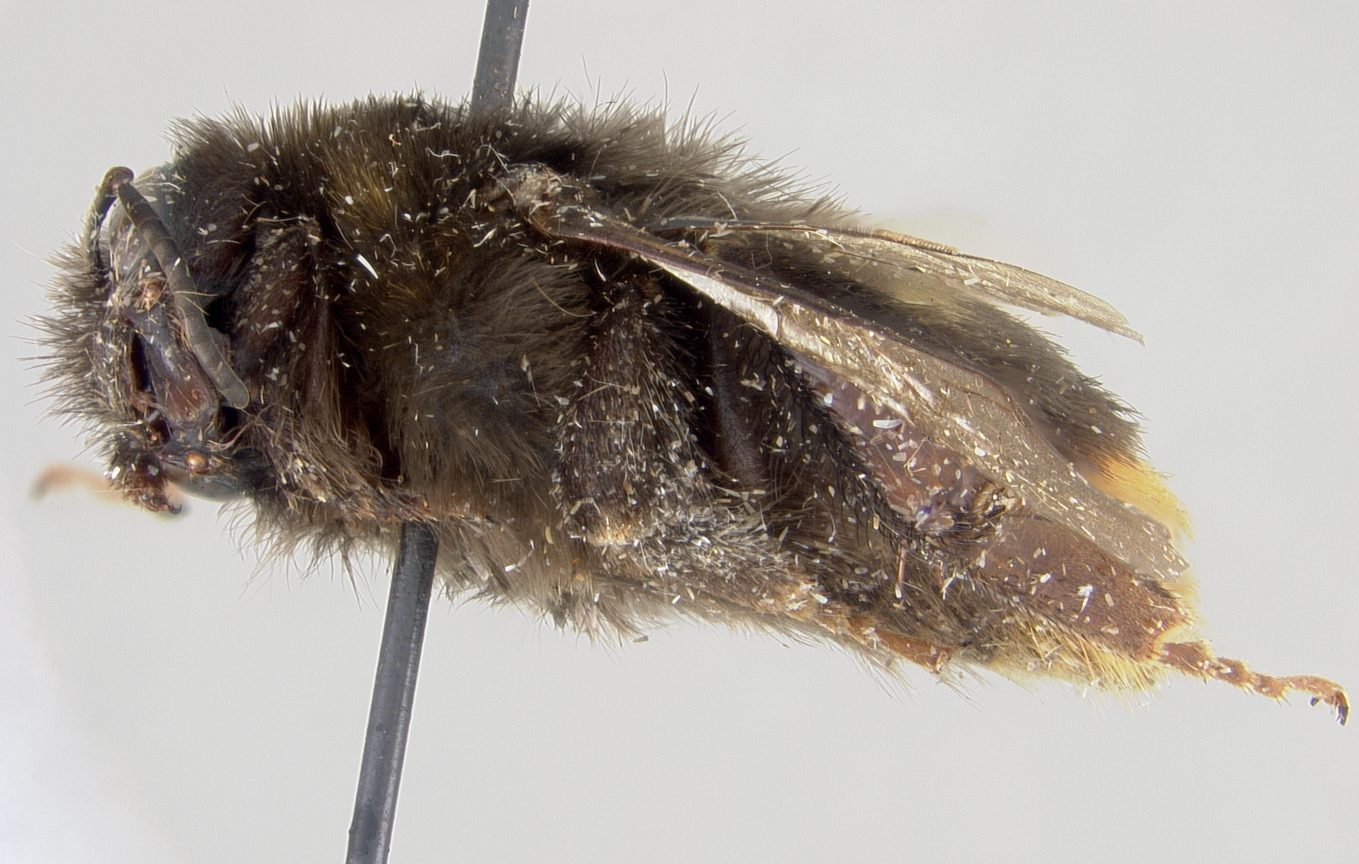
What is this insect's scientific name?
Bremus ignitus
